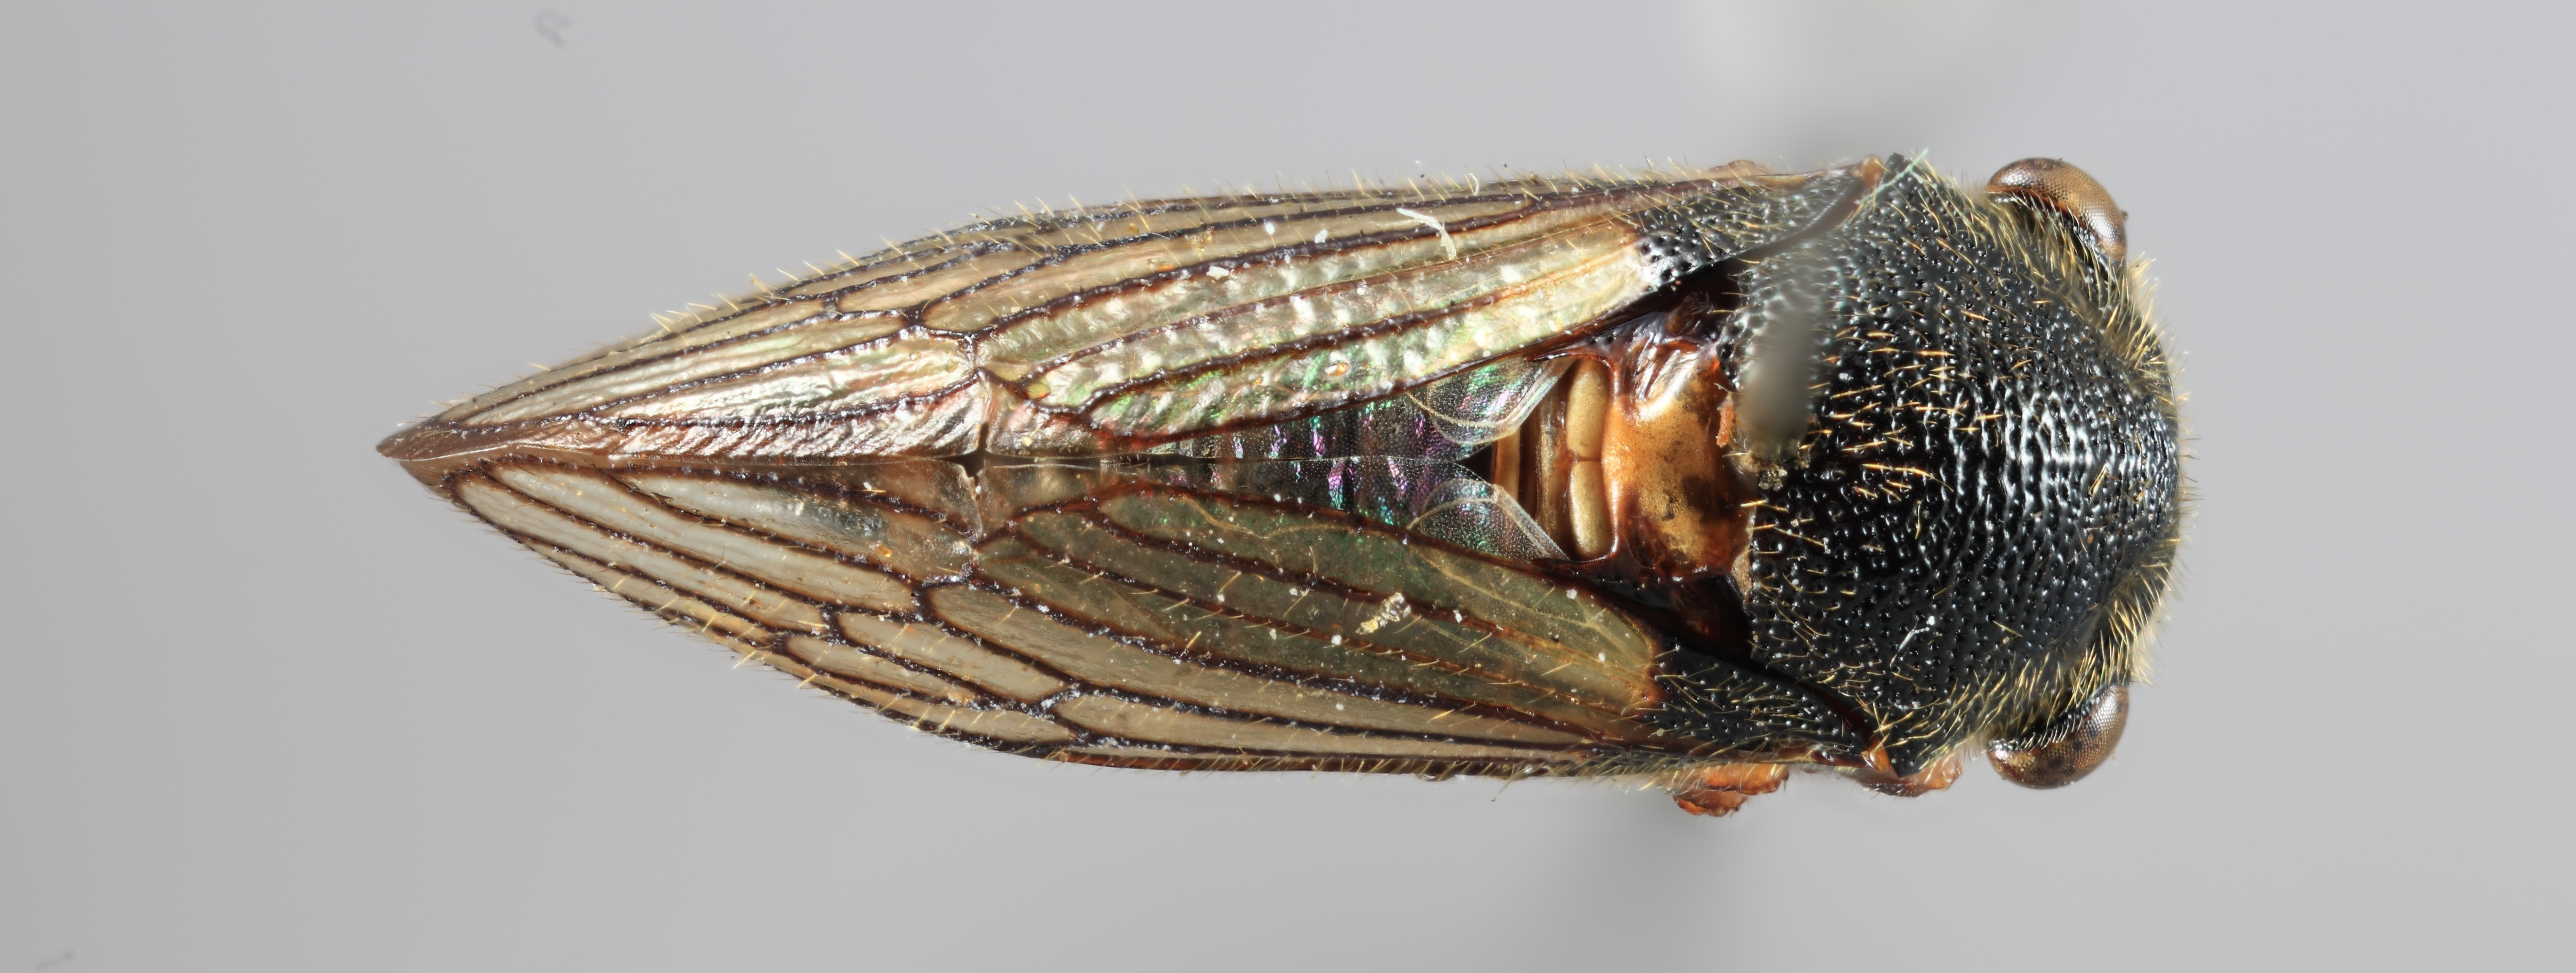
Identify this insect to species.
Cryptaspidia longa
